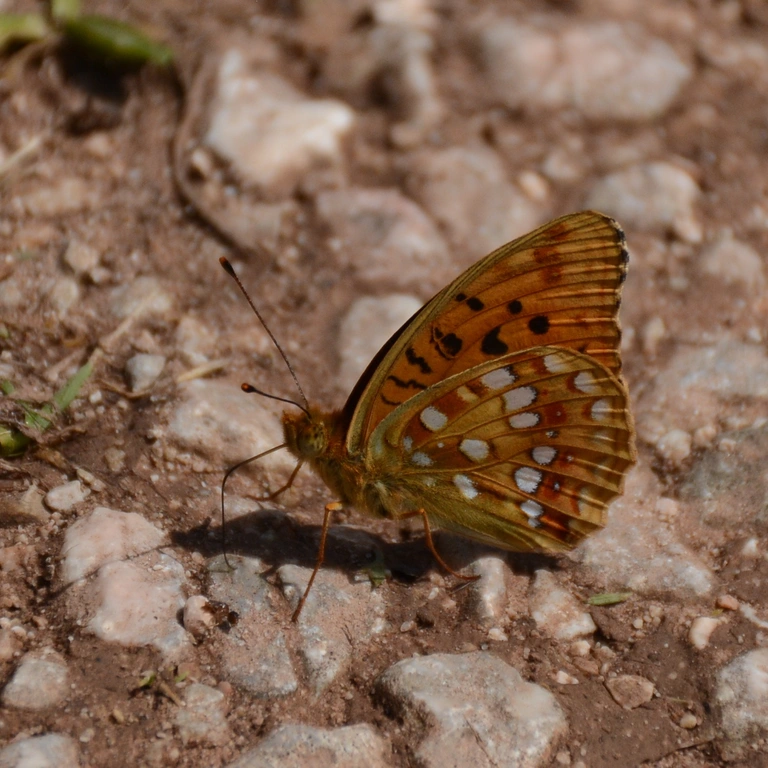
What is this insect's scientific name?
Fabriciana adippe
